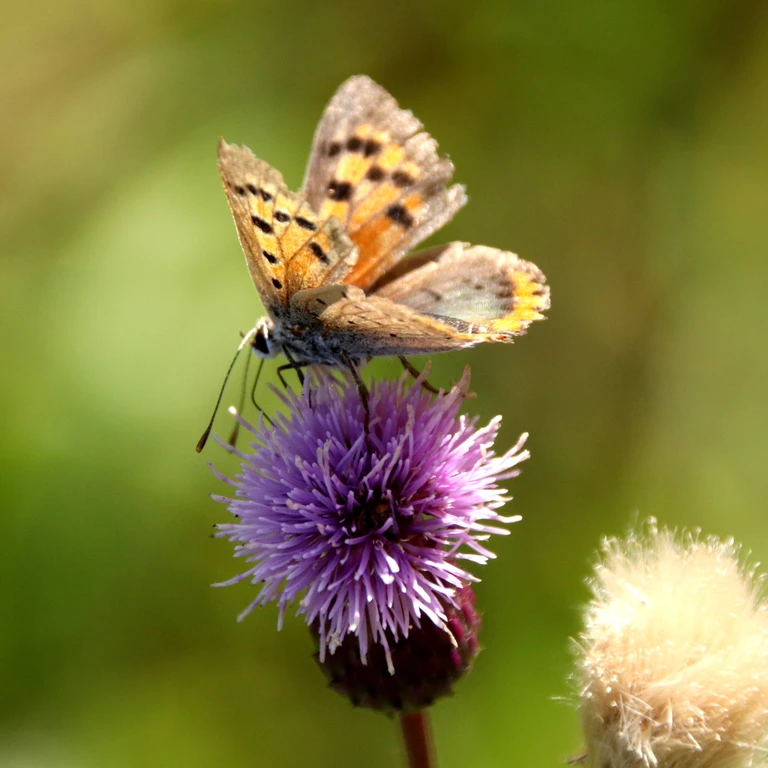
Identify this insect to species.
Lycaena phlaeas
